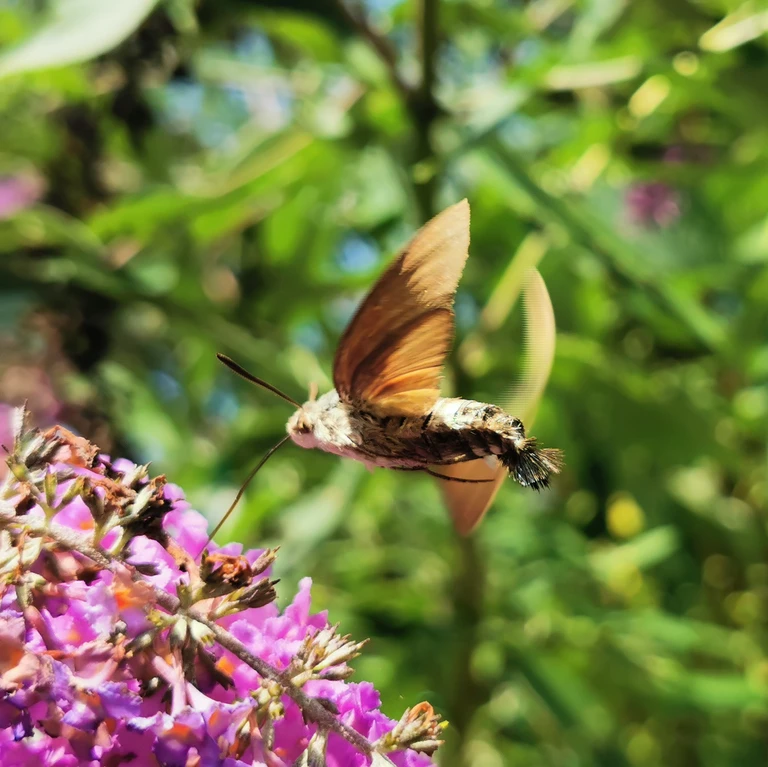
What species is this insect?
Macroglossum stellatarum
